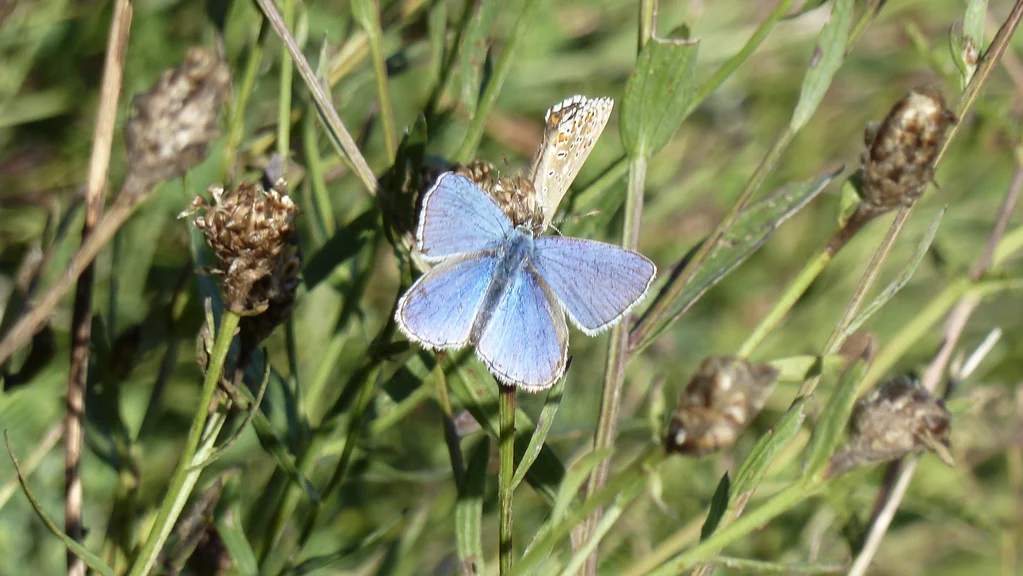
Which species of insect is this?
Polyommatus icarus
